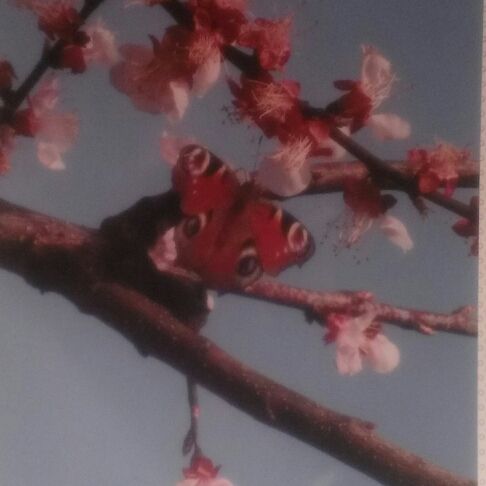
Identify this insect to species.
Aglais io
